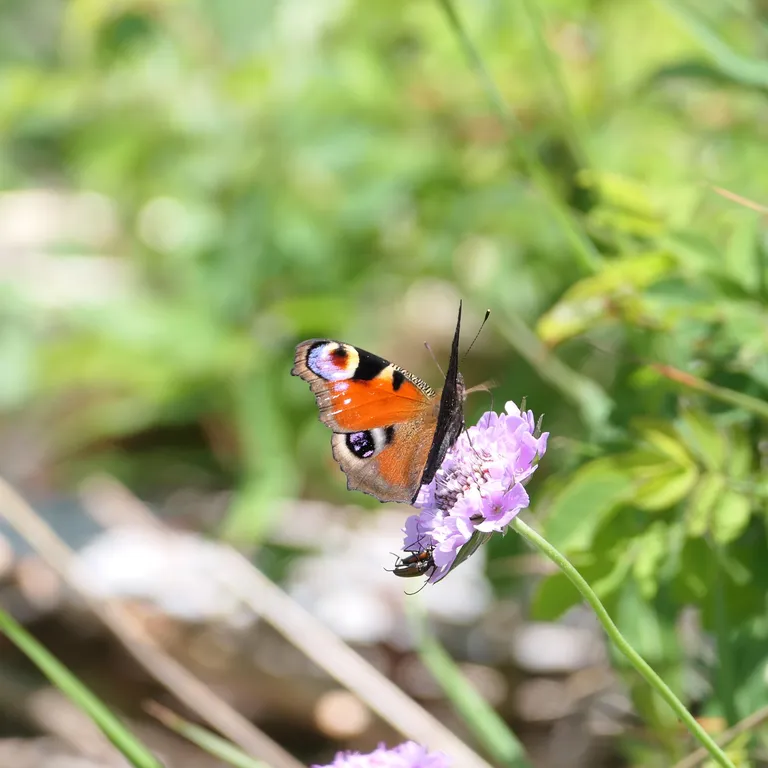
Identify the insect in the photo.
Aglais io
